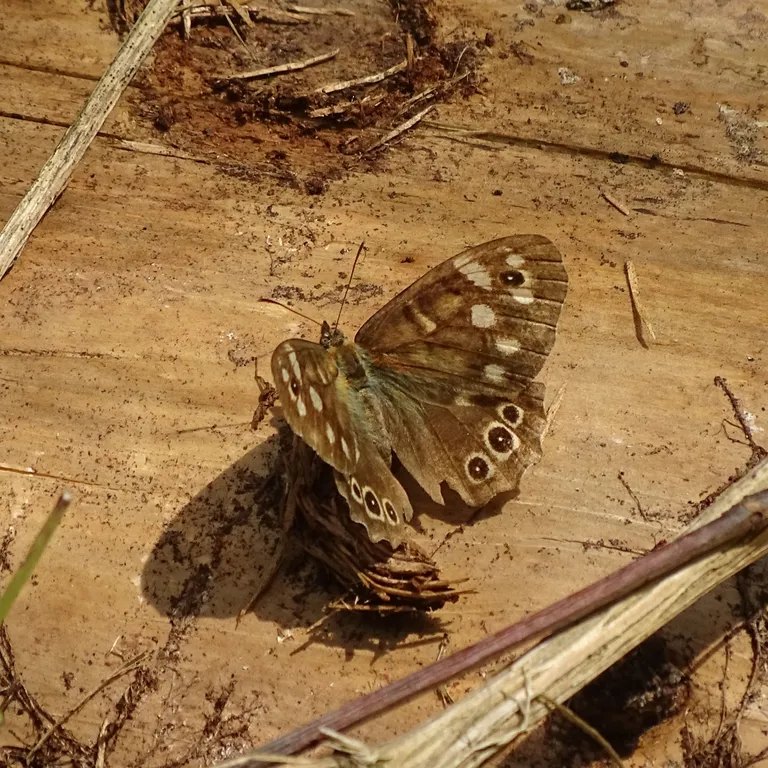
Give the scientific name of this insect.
Pararge aegeria
